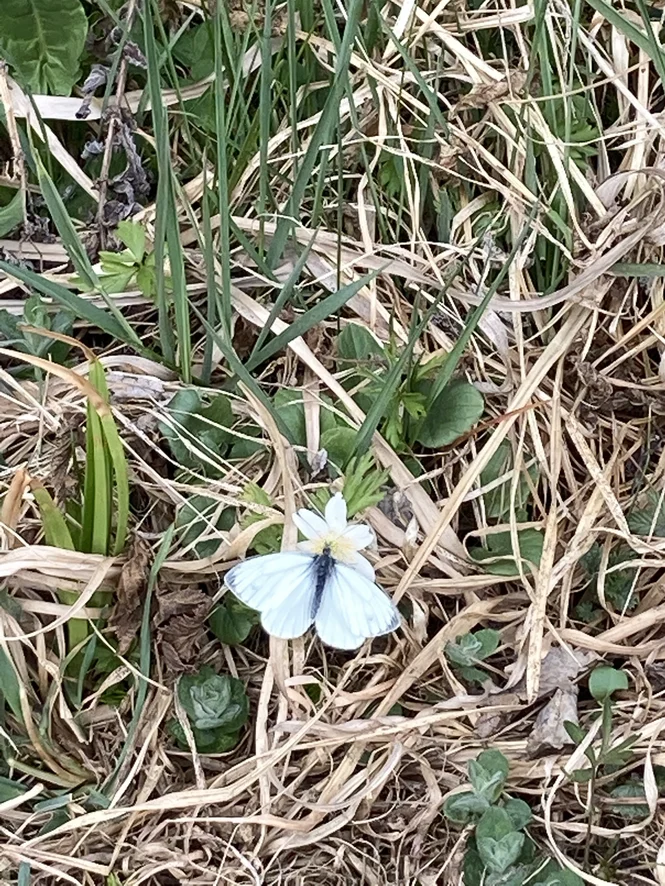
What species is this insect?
Pieris napi
